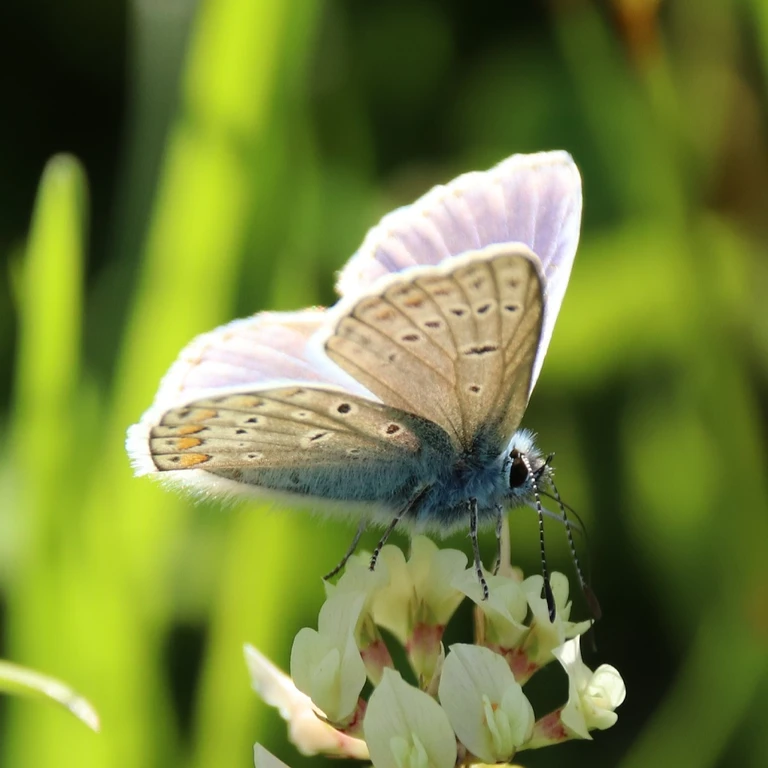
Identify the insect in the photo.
Polyommatus icarus
